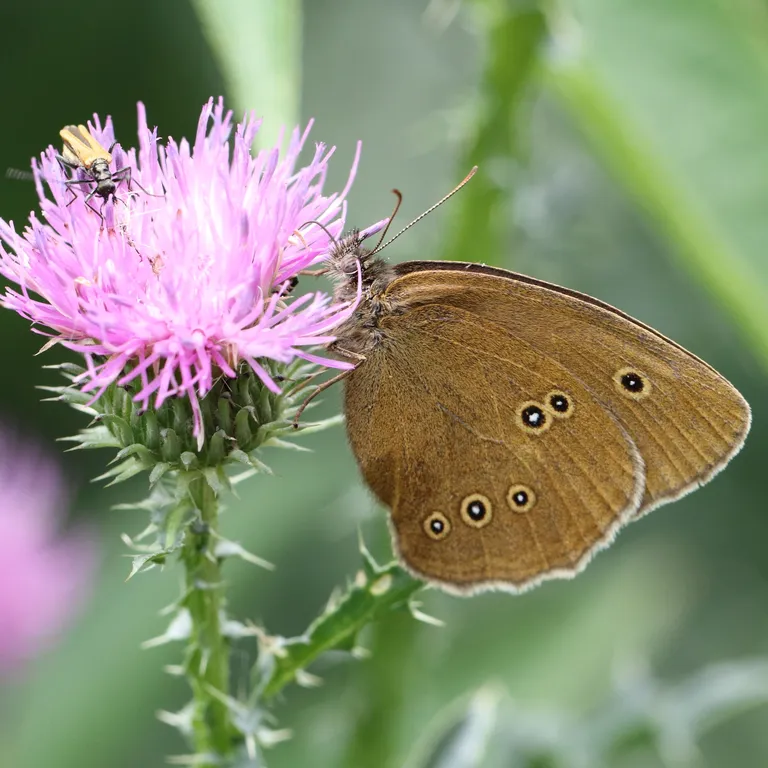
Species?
Aphantopus hyperantus
